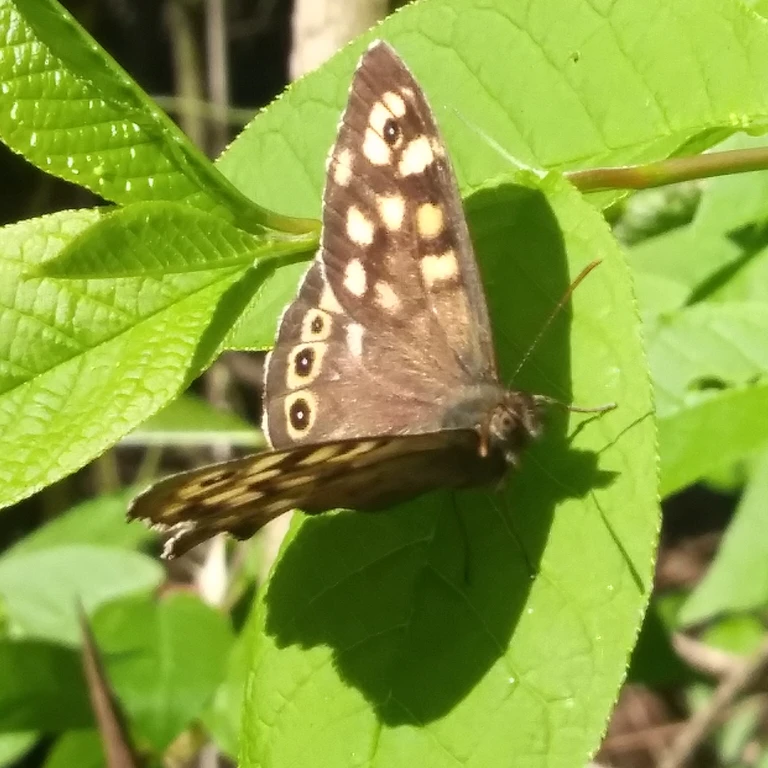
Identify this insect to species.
Pararge aegeria
